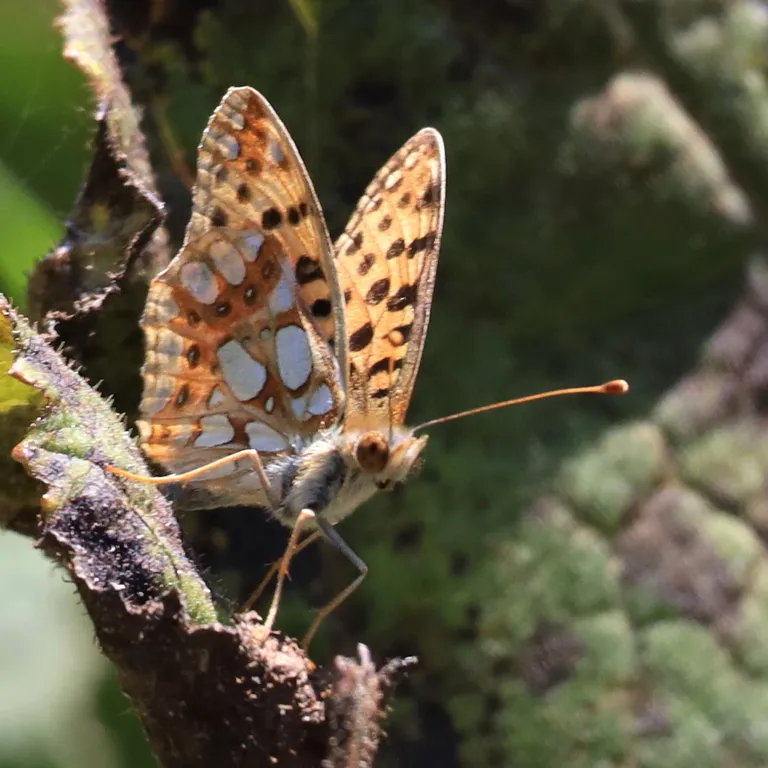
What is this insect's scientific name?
Issoria lathonia
